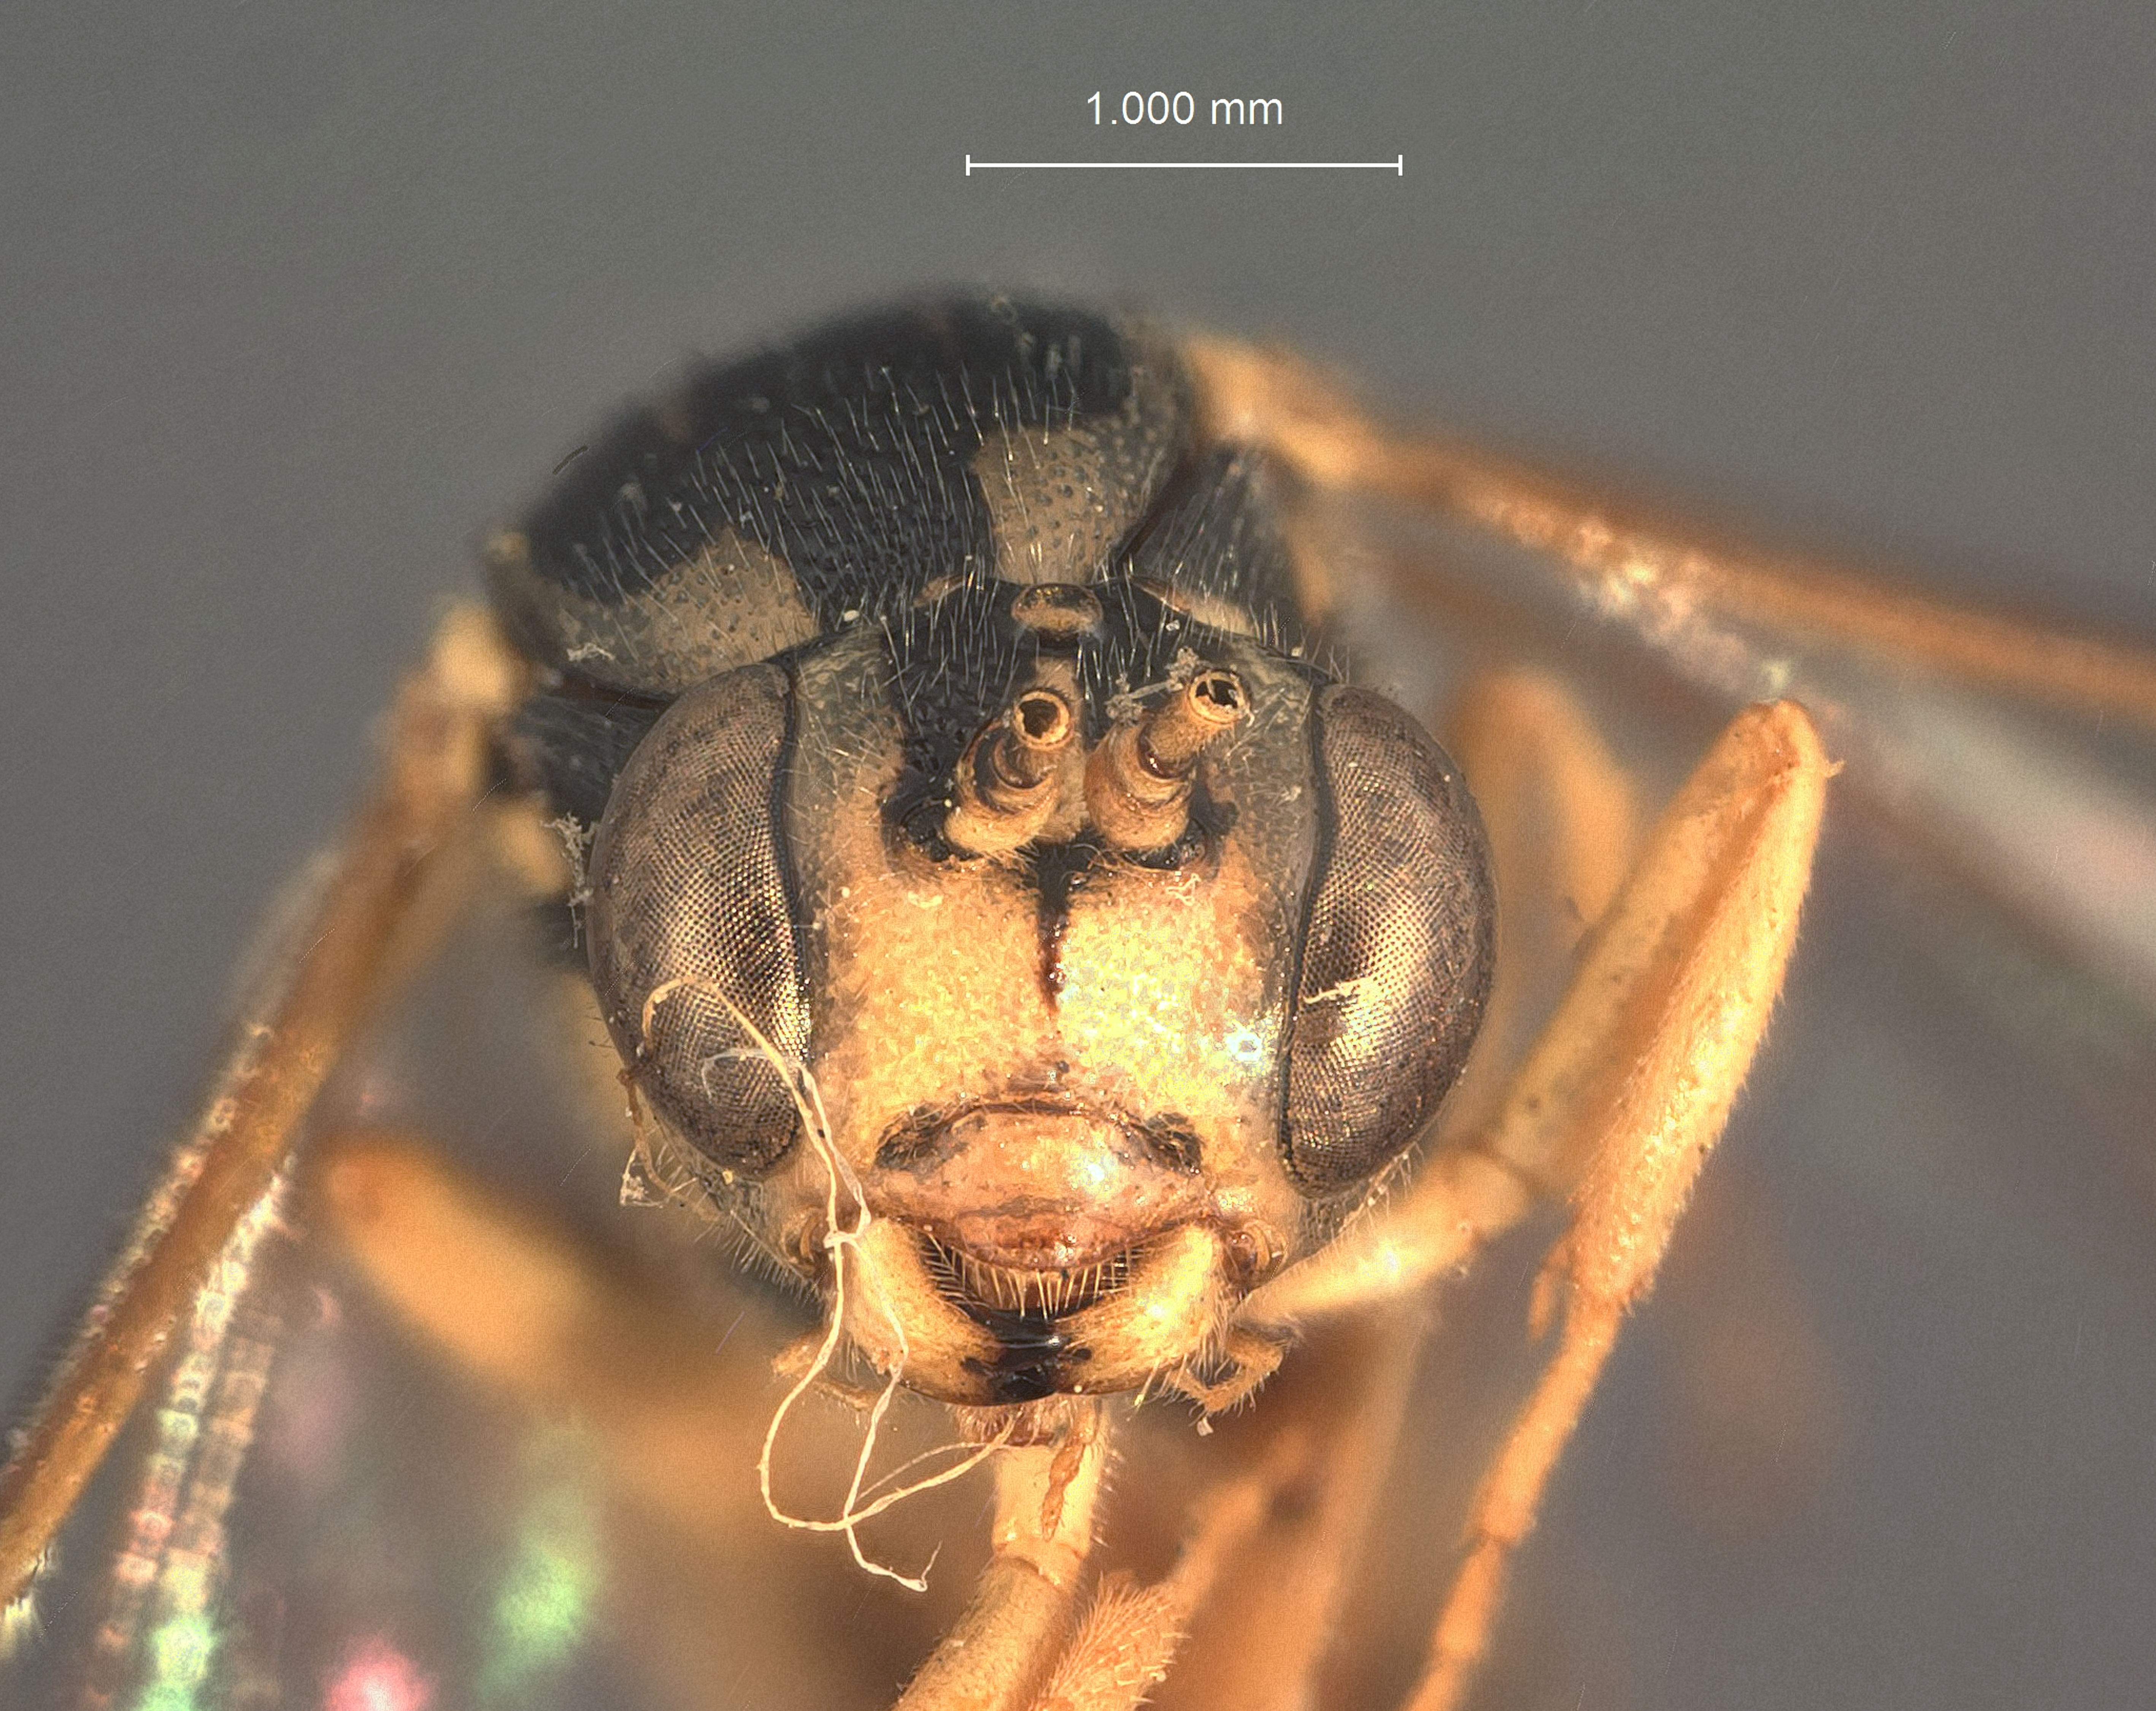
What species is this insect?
Exenterus pini
